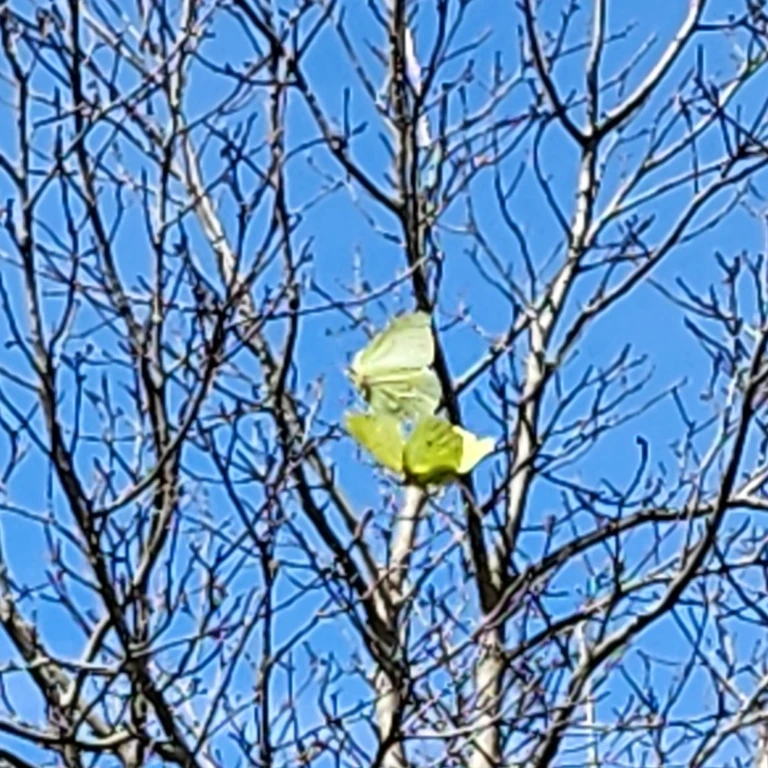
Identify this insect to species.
Gonepteryx rhamni
